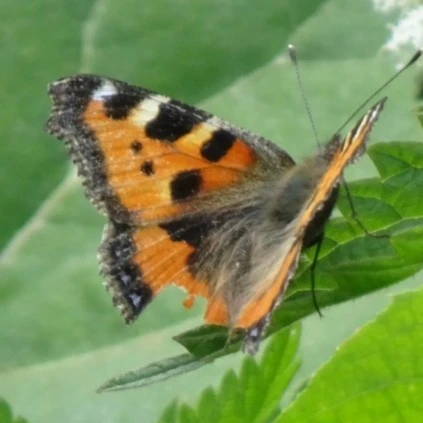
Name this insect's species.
Aglais urticae
